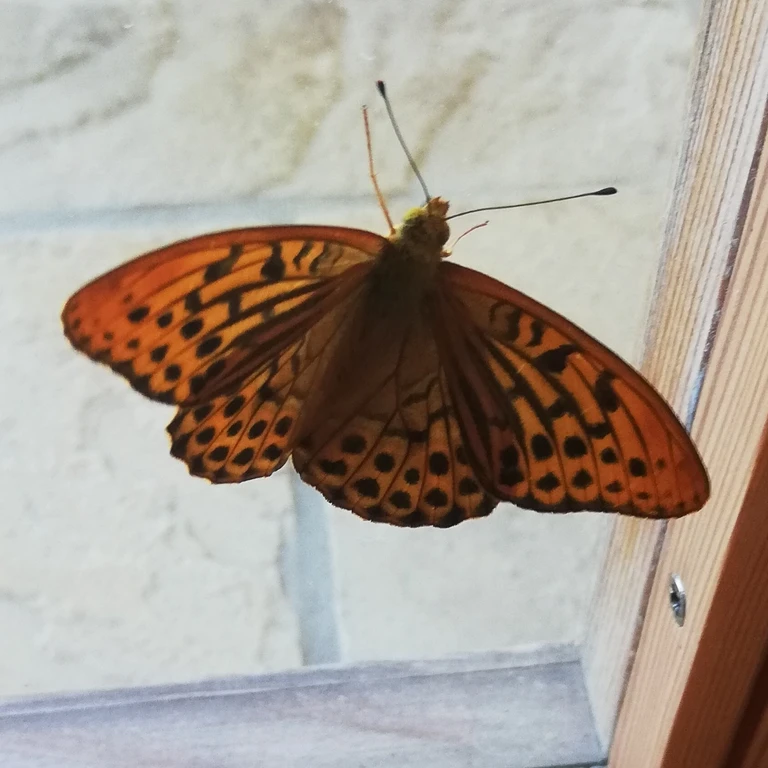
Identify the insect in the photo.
Argynnis paphia
